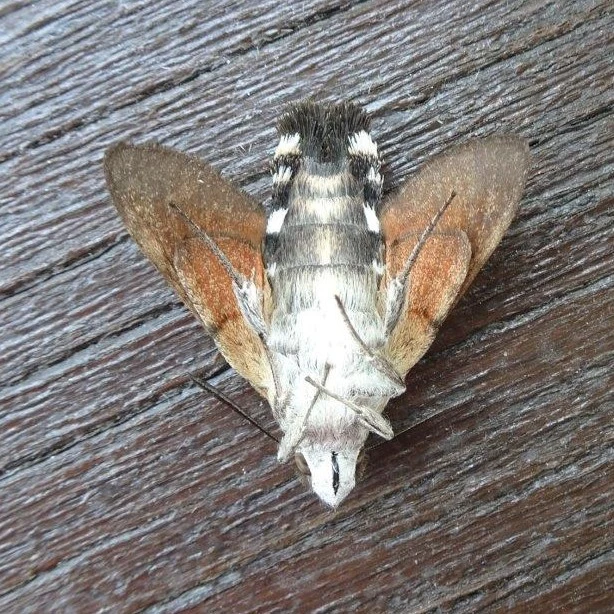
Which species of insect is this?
Macroglossum stellatarum
